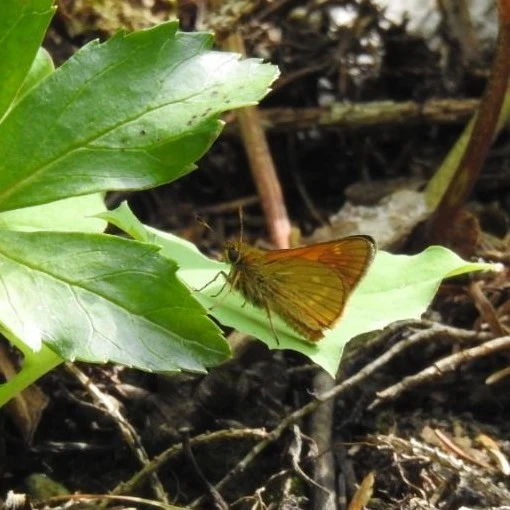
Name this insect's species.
Ochlodes sylvanus (also Ochlodes venata)
